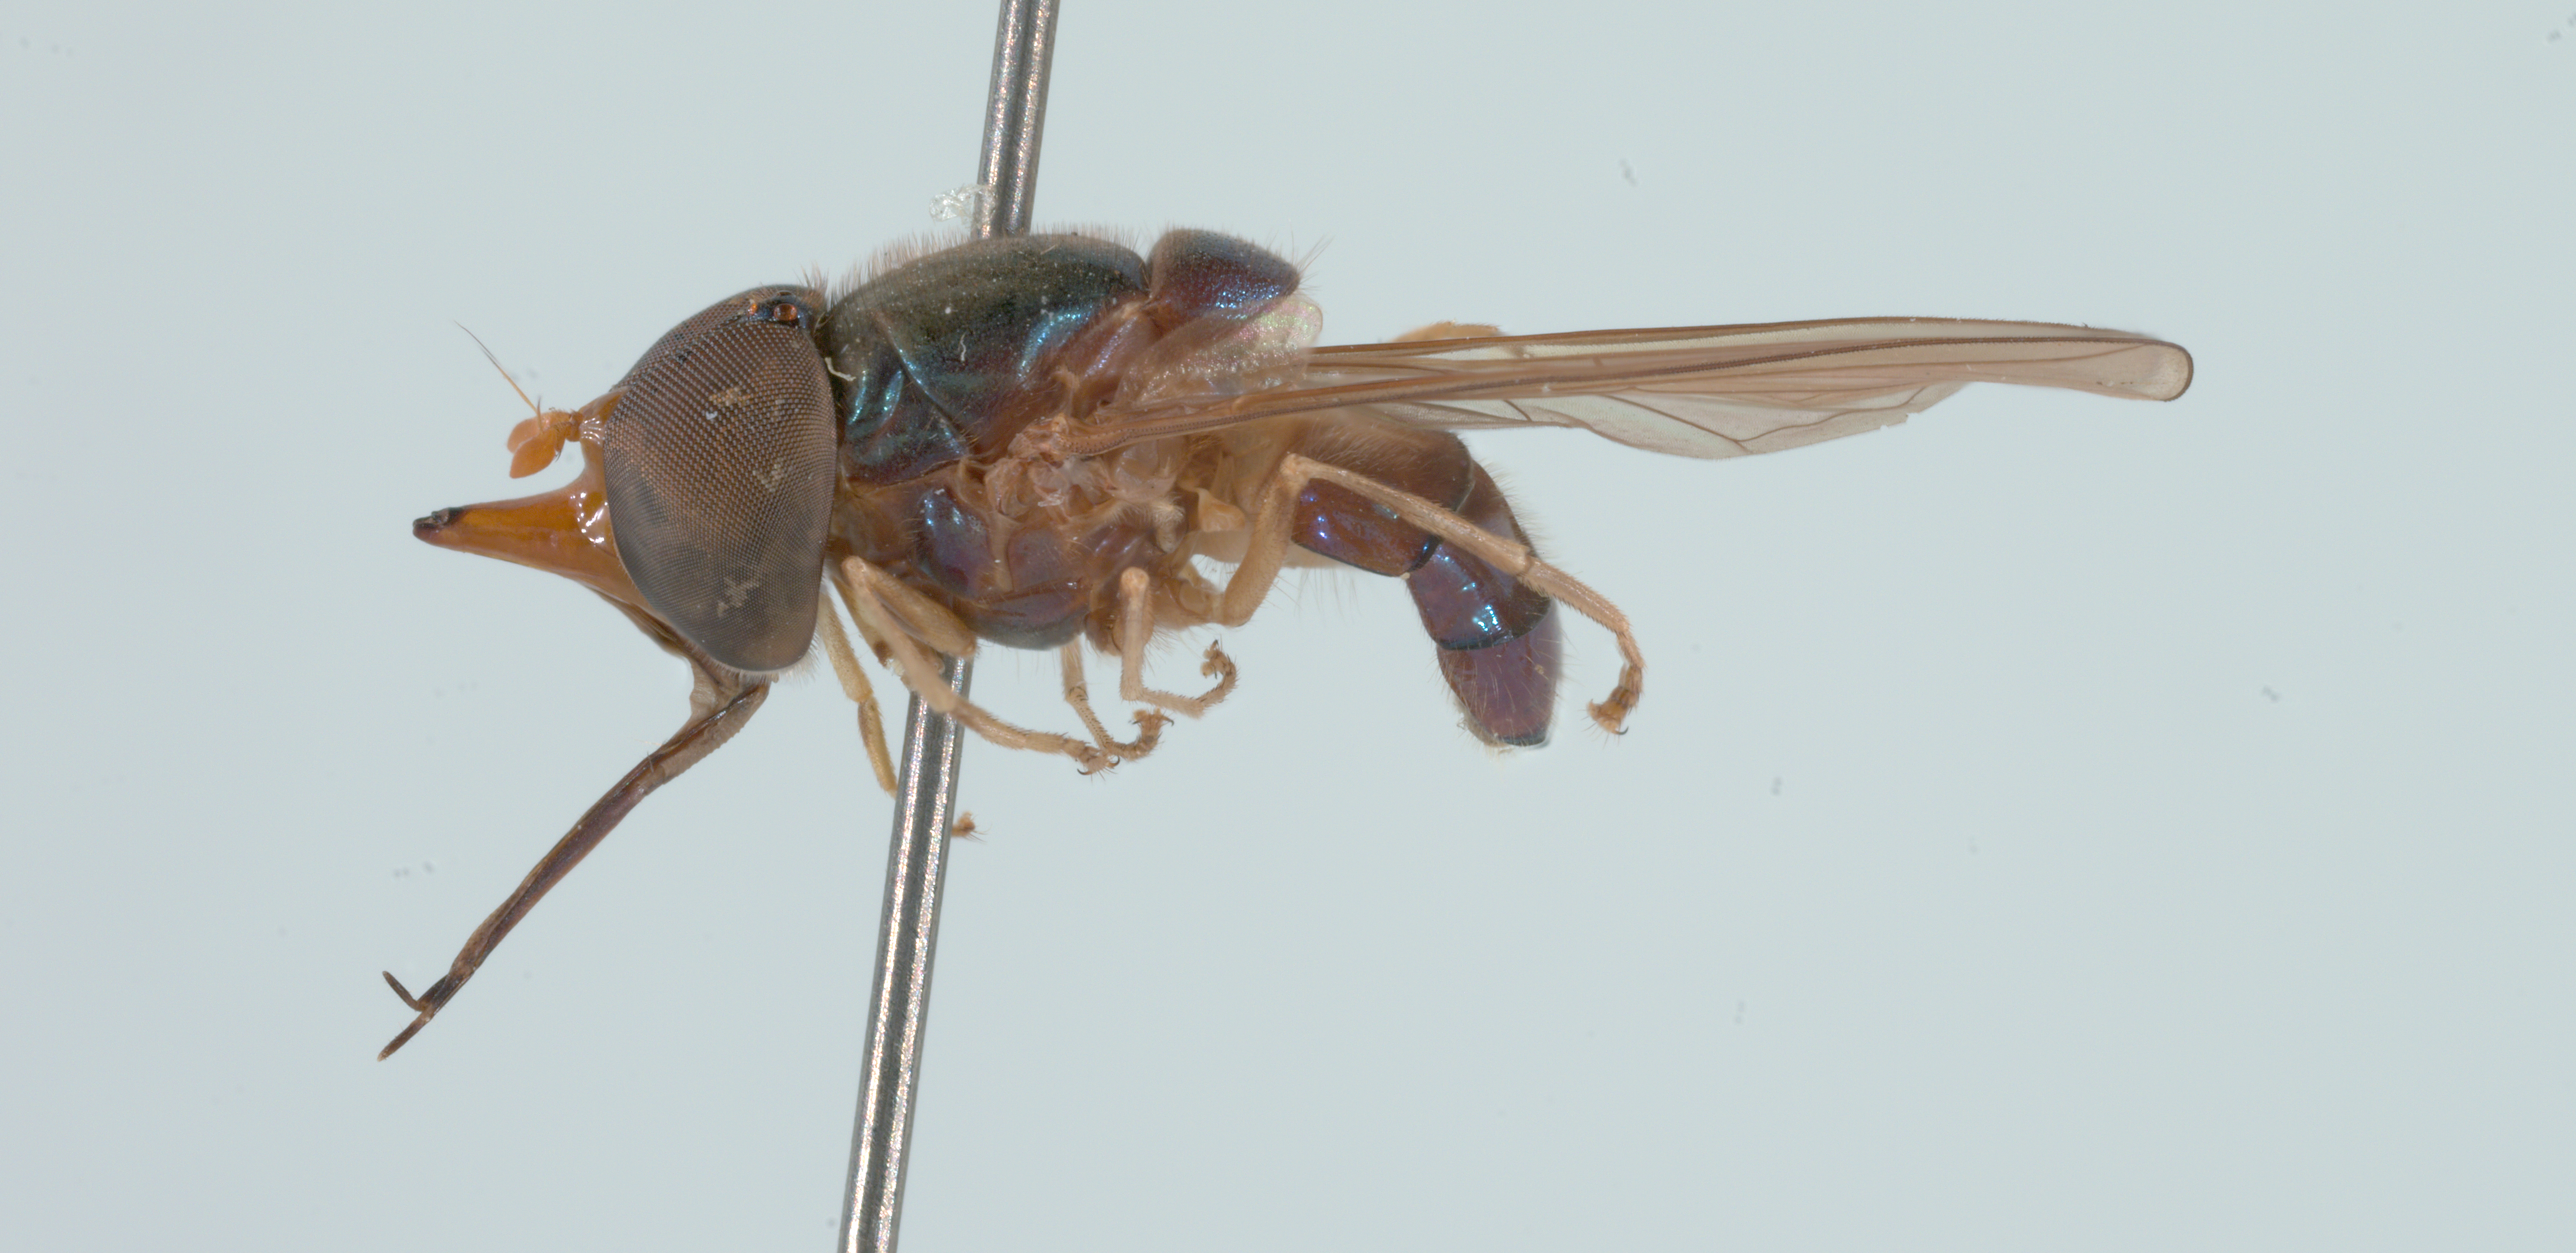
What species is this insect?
Rhingia caerulescens
